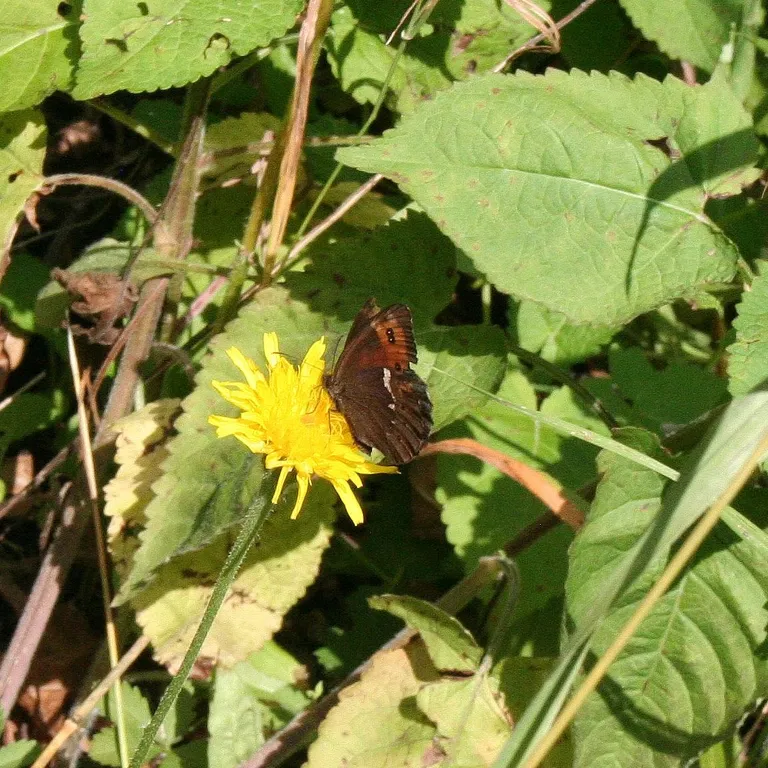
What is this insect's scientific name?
Erebia ligea
